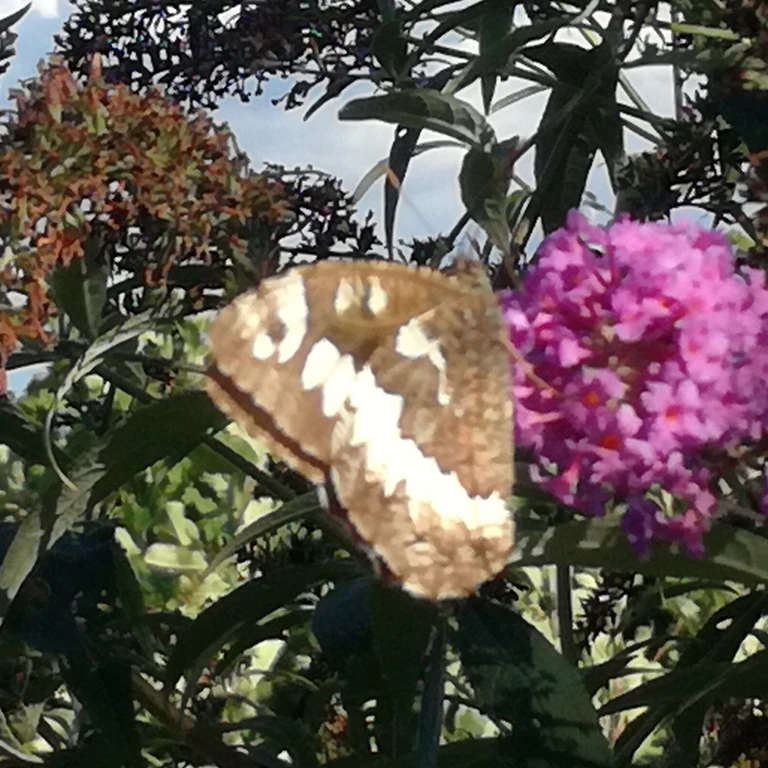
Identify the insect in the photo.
Brintesia circe
